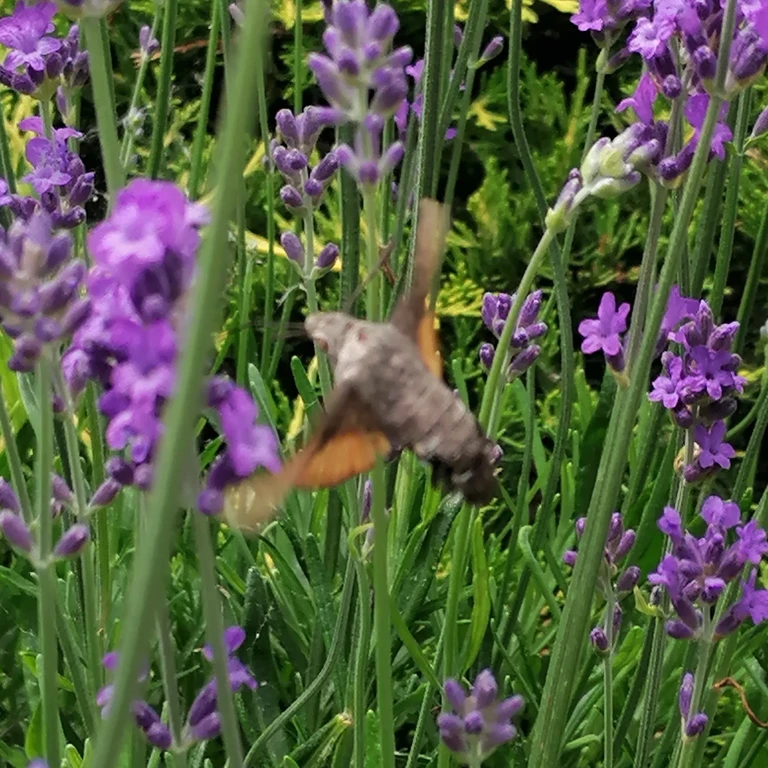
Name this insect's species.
Macroglossum stellatarum
